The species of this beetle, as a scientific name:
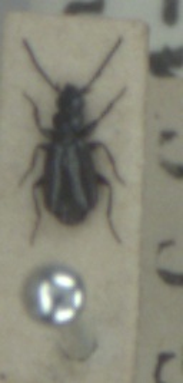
Microlestes maurus
